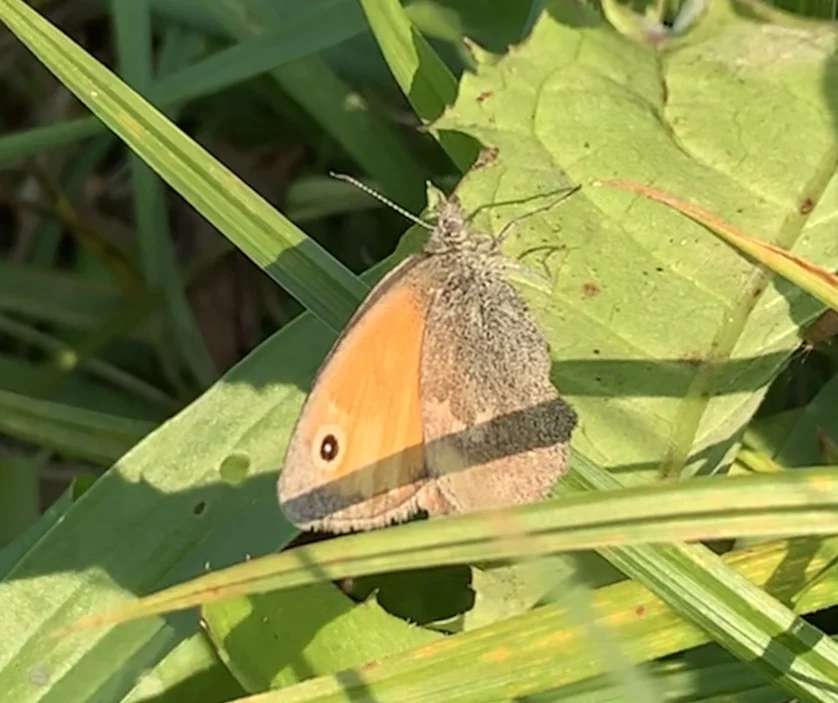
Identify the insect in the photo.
Coenonympha pamphilus
